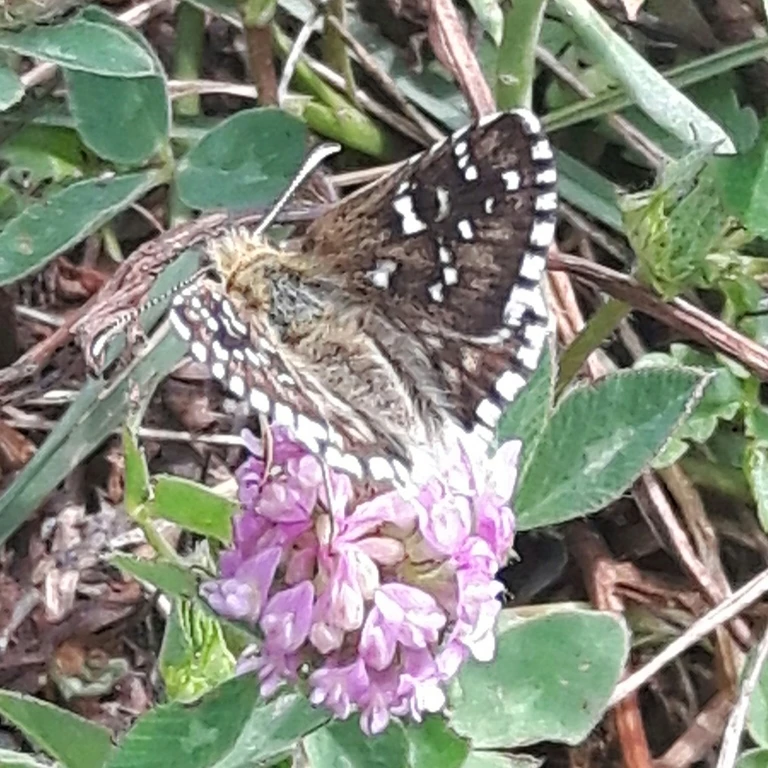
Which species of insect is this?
Pyrgus armoricanus
